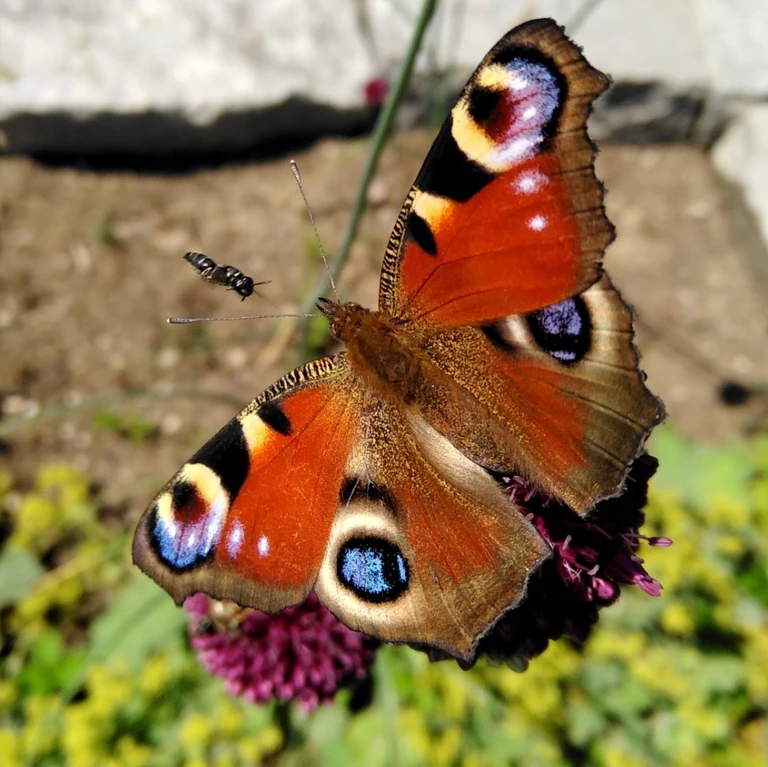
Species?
Aglais io
